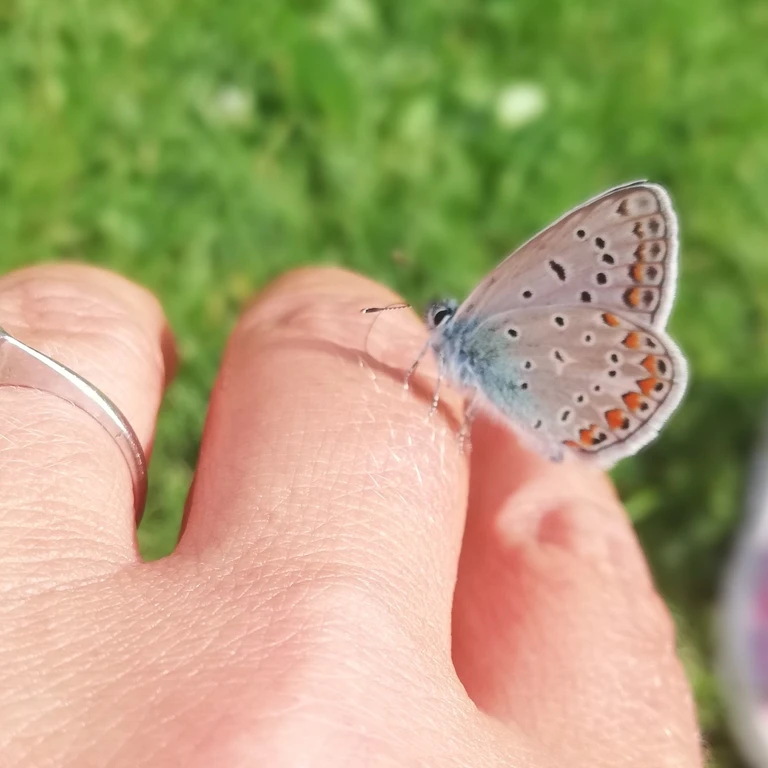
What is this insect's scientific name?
Polyommatus icarus
